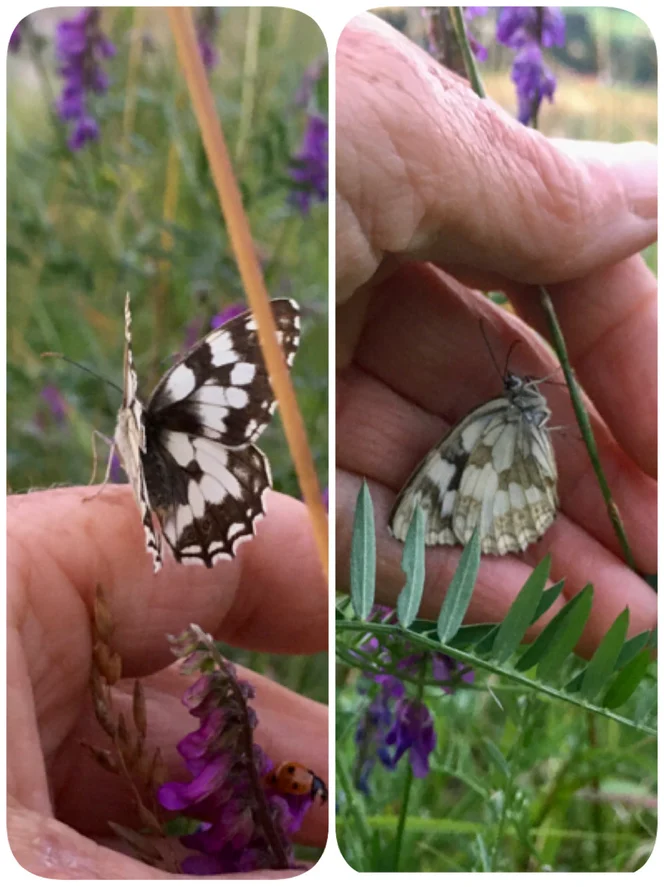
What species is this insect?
Melanargia galathea
